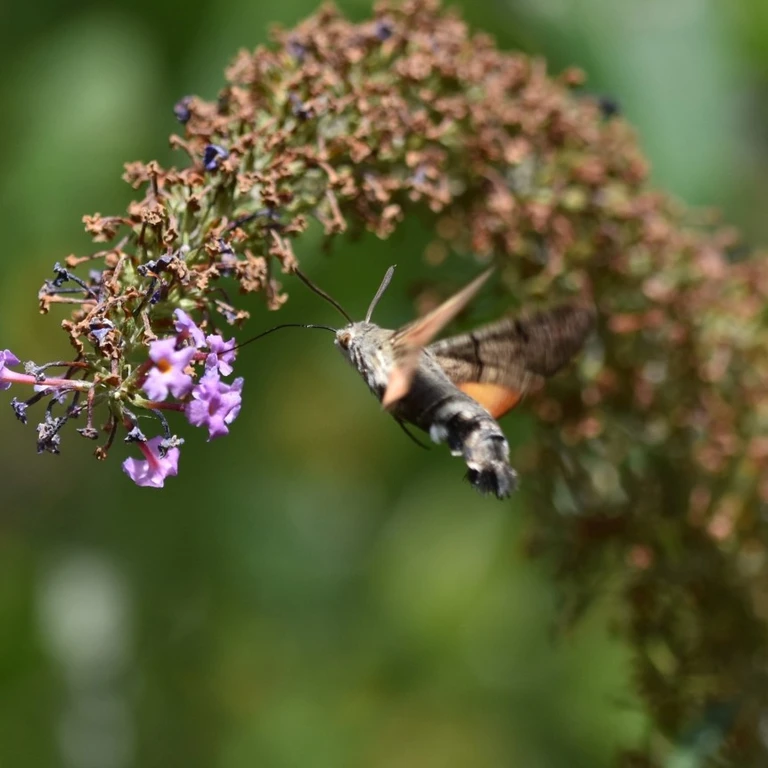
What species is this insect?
Macroglossum stellatarum
